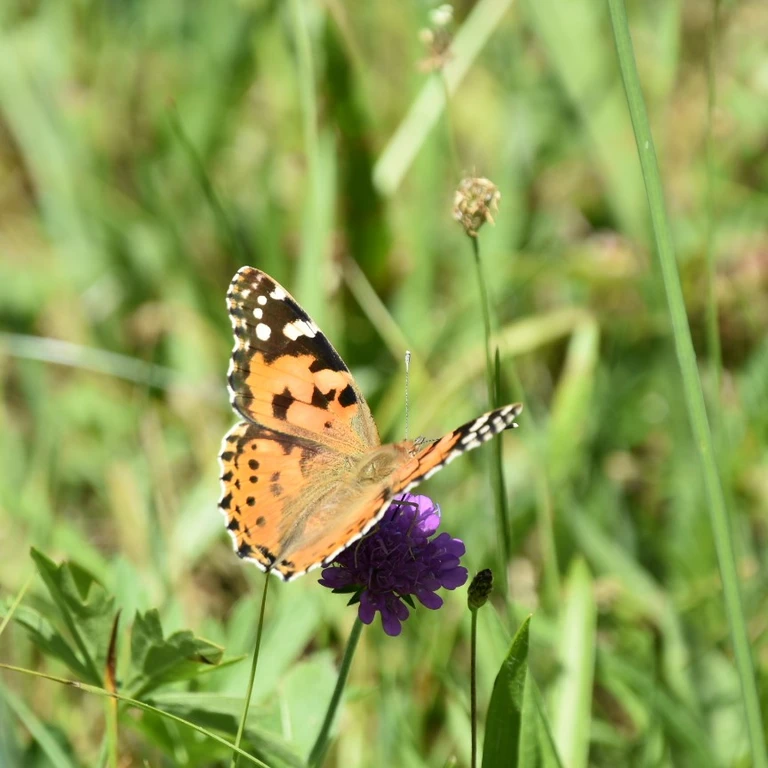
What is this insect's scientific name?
Vanessa cardui
